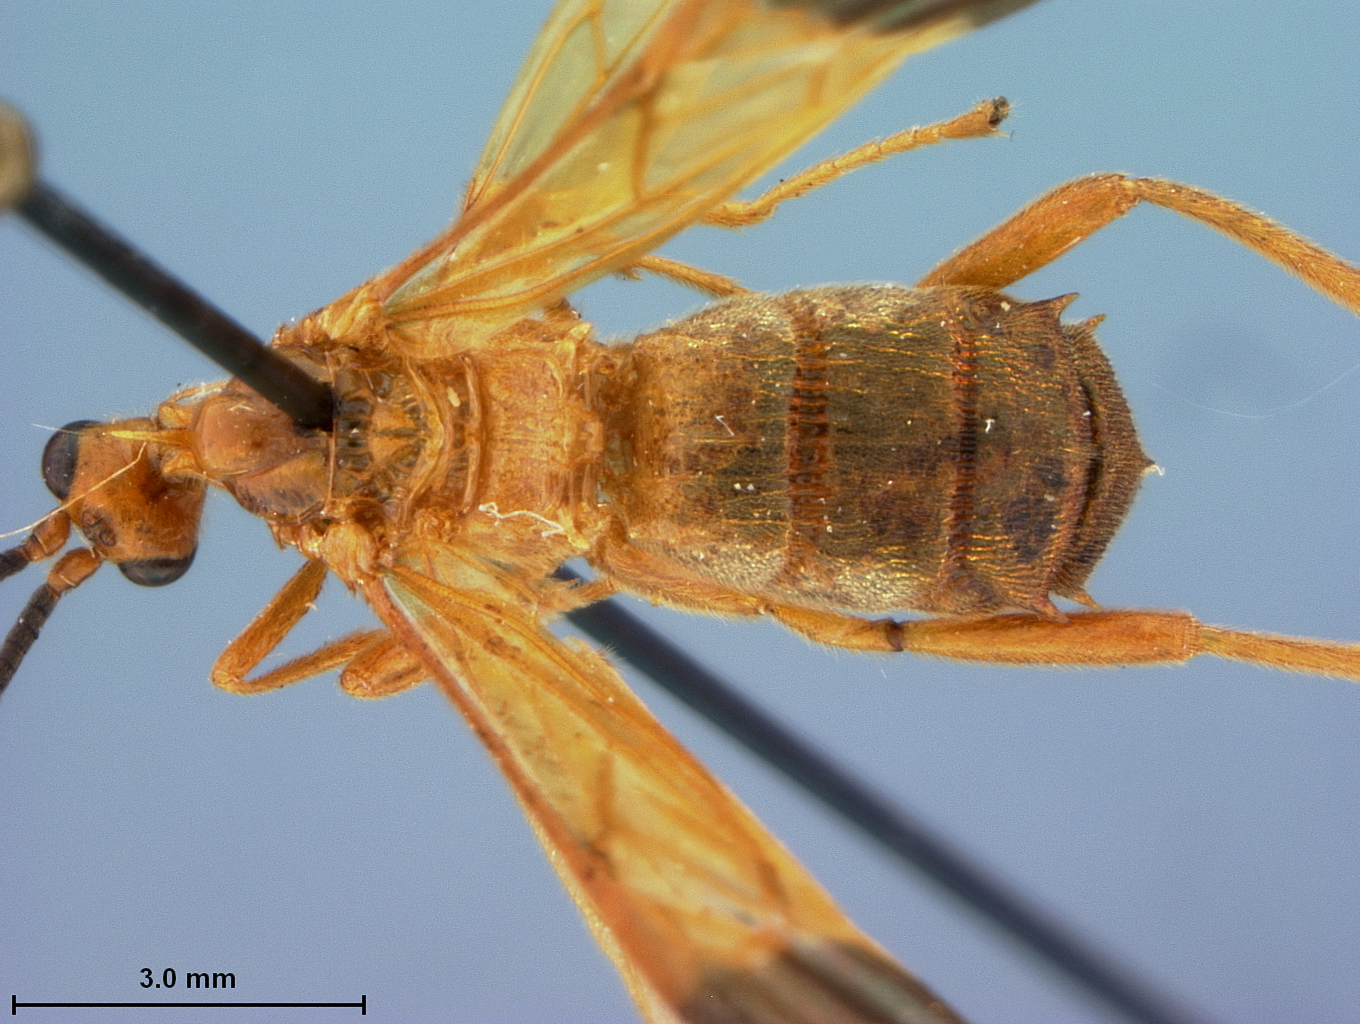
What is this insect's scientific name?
Spinaria incisa
